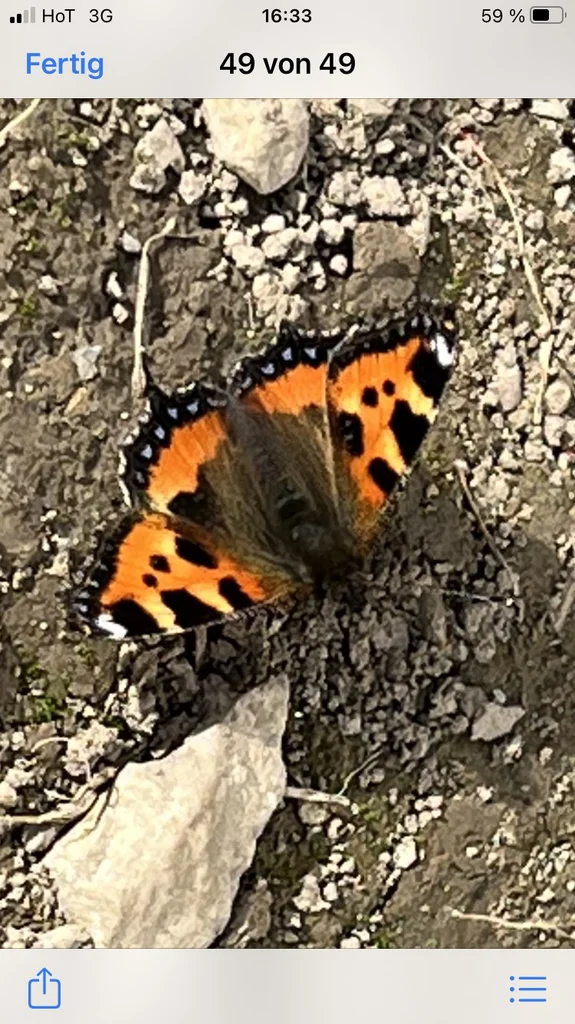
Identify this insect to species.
Aglais urticae
